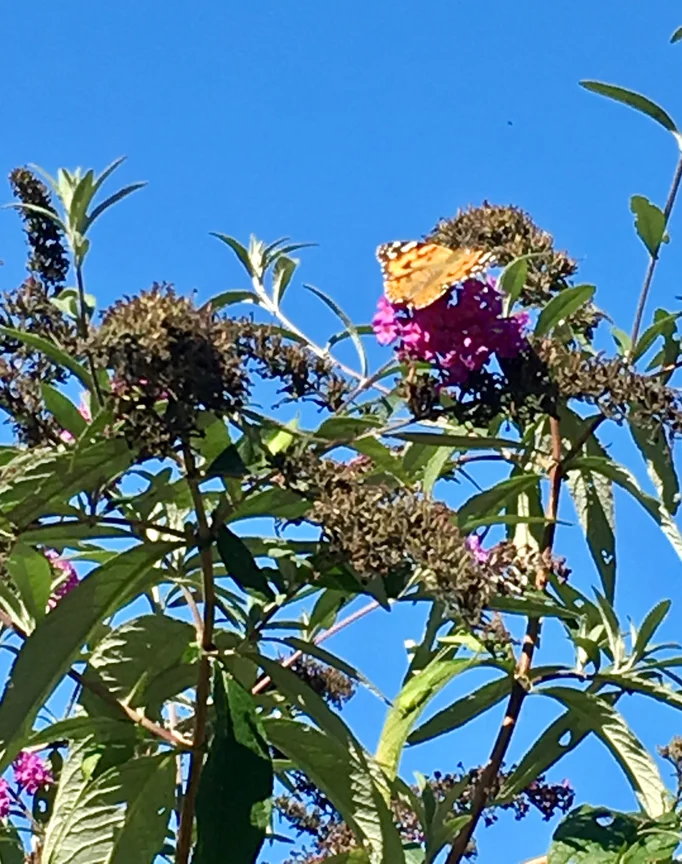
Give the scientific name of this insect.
Vanessa cardui
